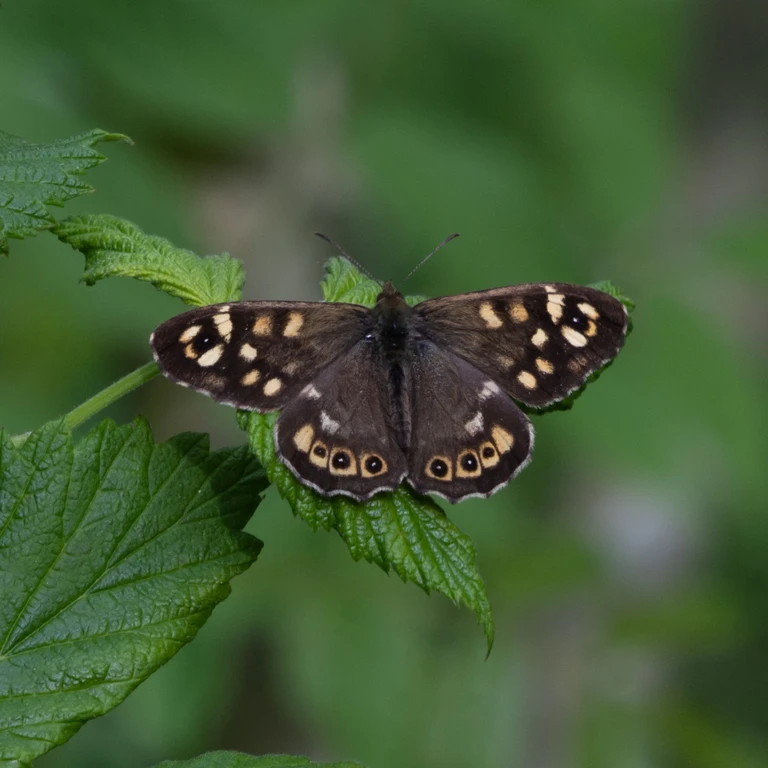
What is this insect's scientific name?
Pararge aegeria
